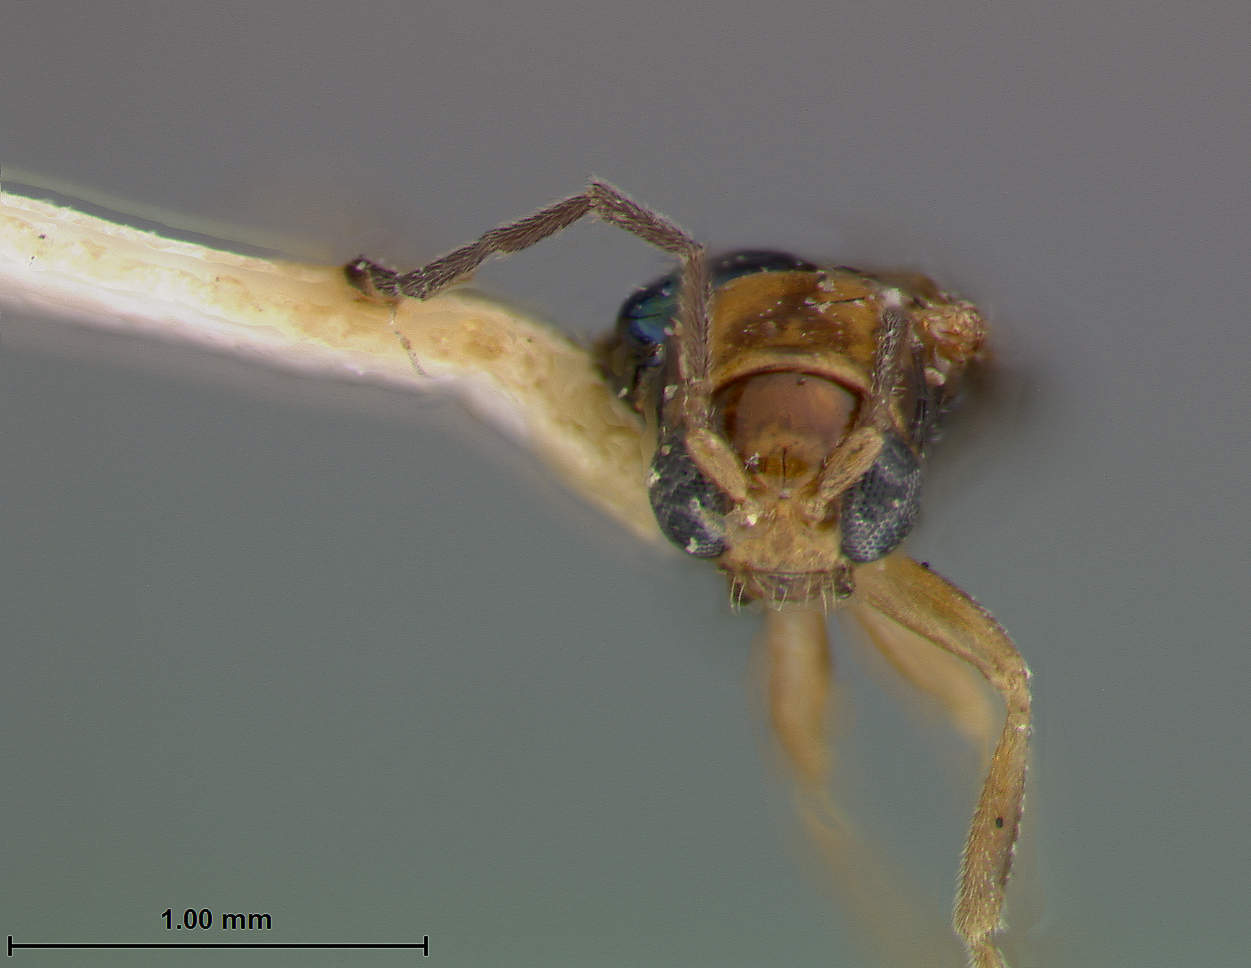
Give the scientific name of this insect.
Ectmesopus longicornis
